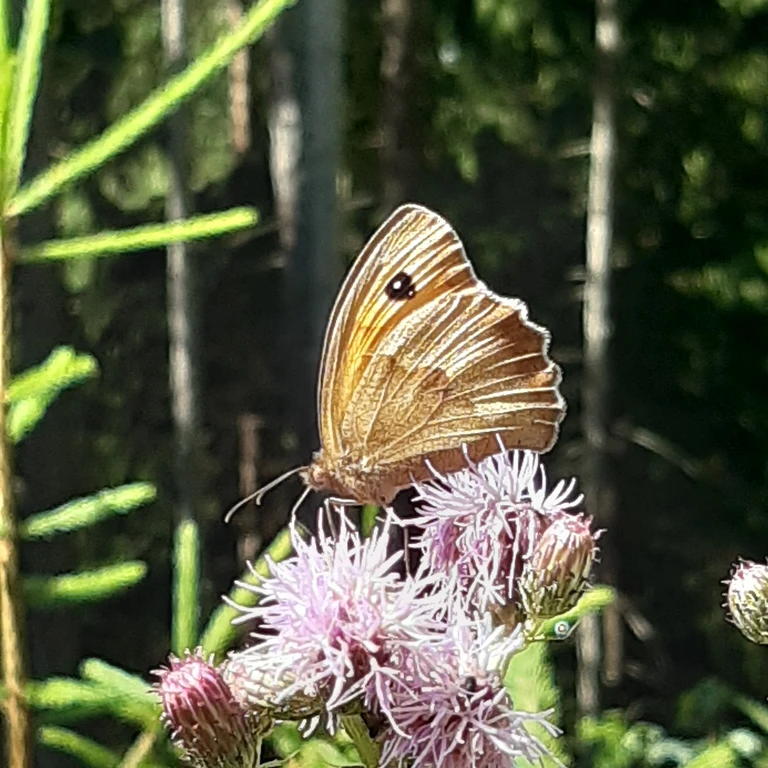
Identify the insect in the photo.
Maniola jurtina
